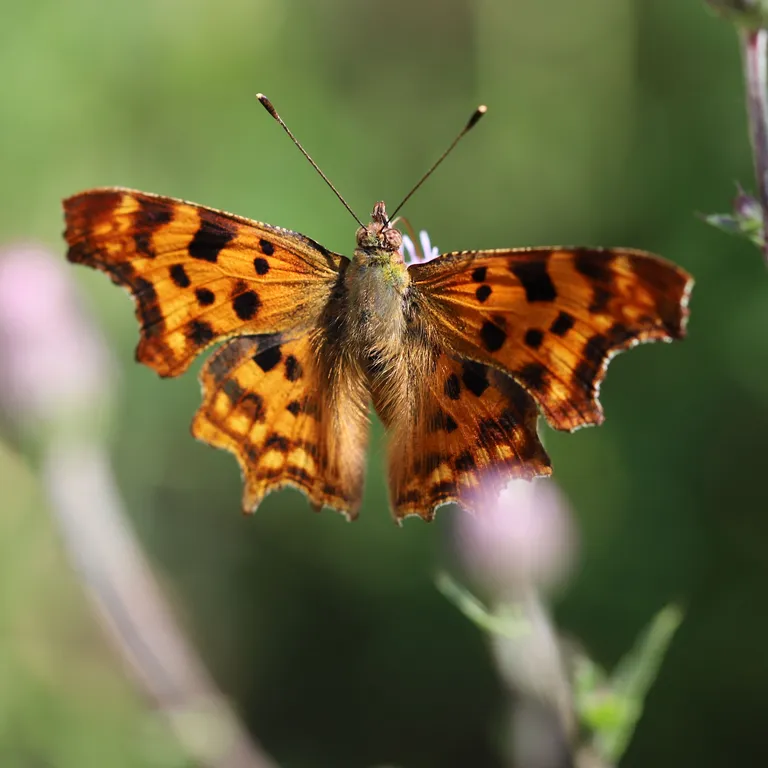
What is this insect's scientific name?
Polygonia c-album
